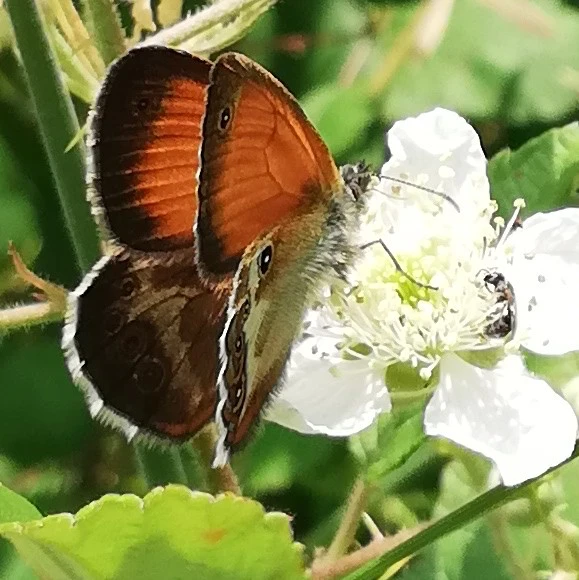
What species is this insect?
Coenonympha arcania
